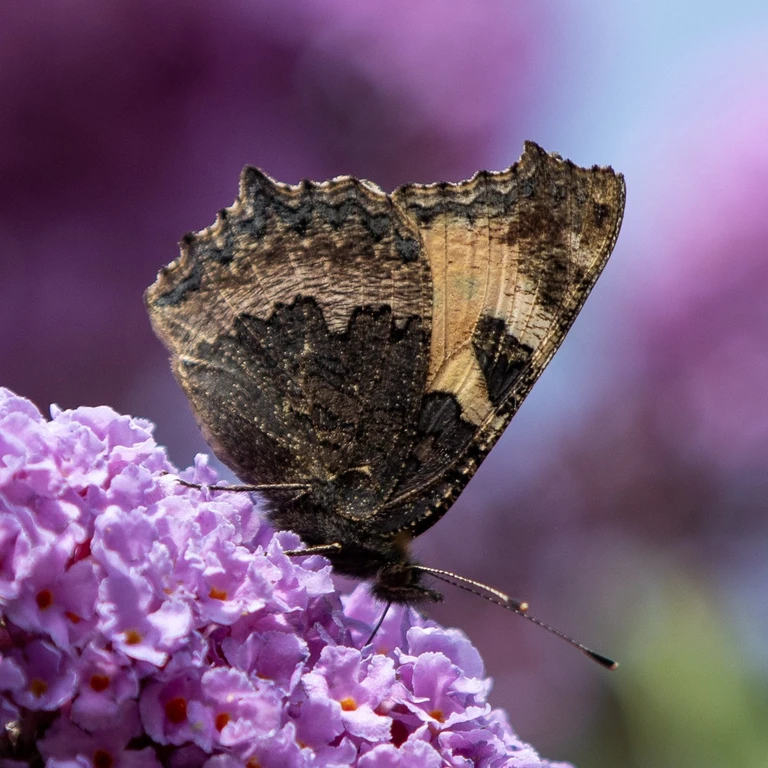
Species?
Aglais urticae
